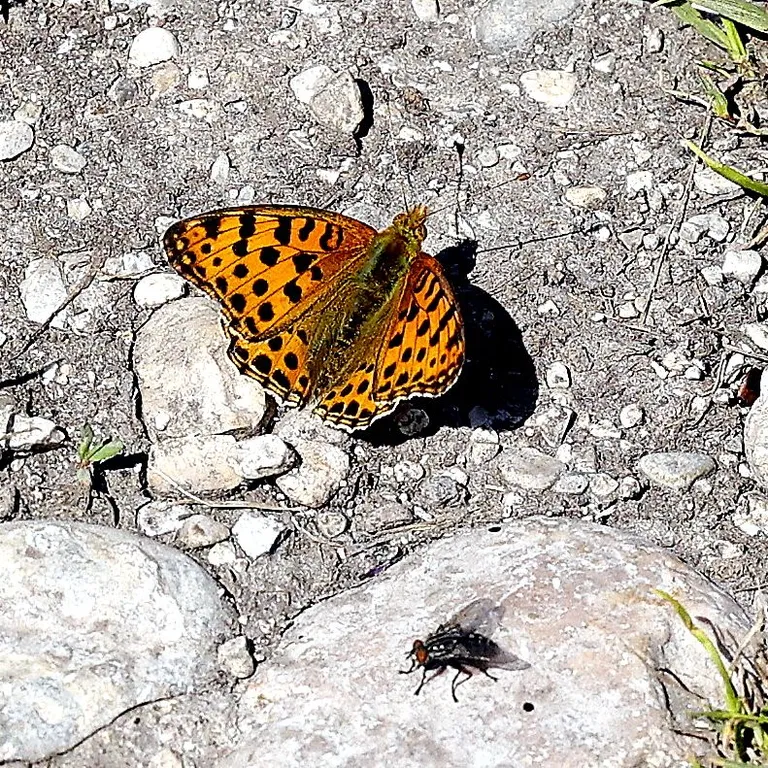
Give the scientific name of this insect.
Issoria lathonia
